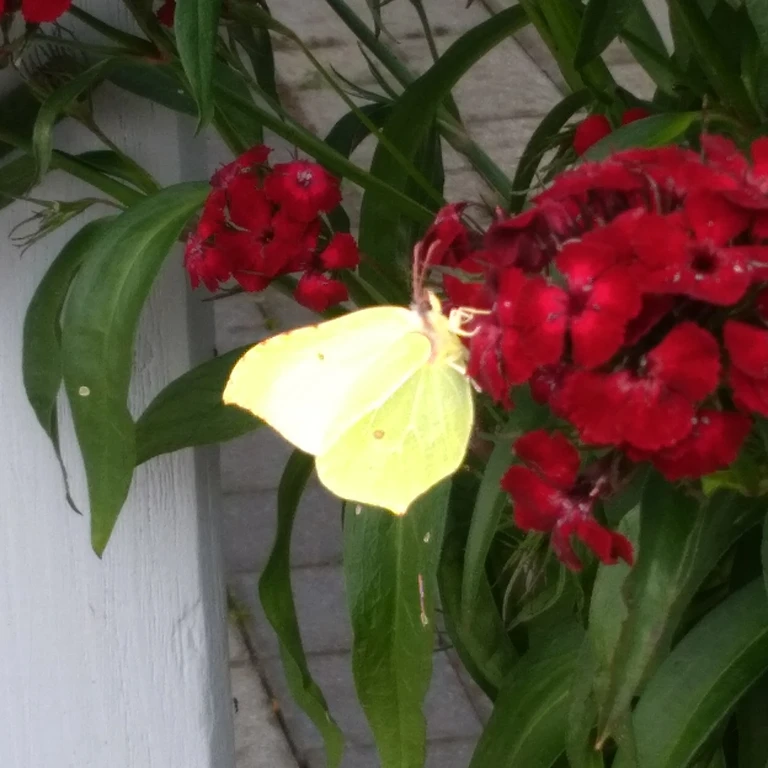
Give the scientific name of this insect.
Gonepteryx rhamni
